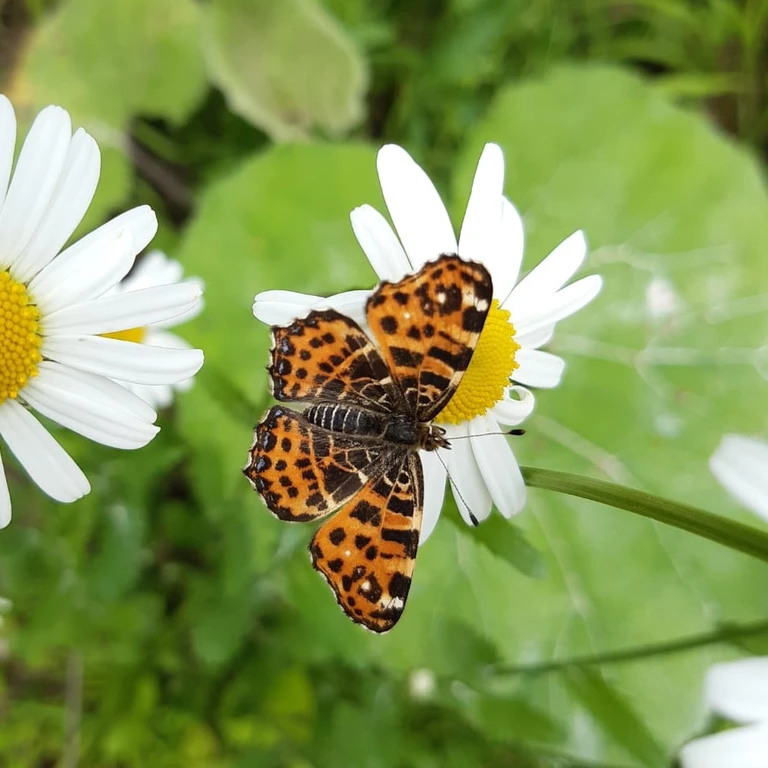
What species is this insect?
Araschnia levana
